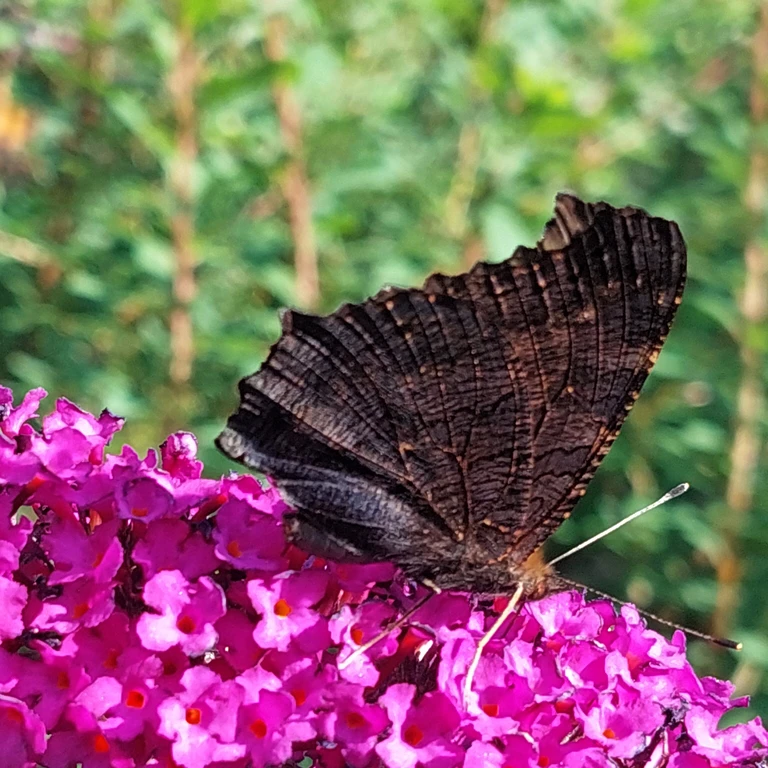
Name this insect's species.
Aglais io
